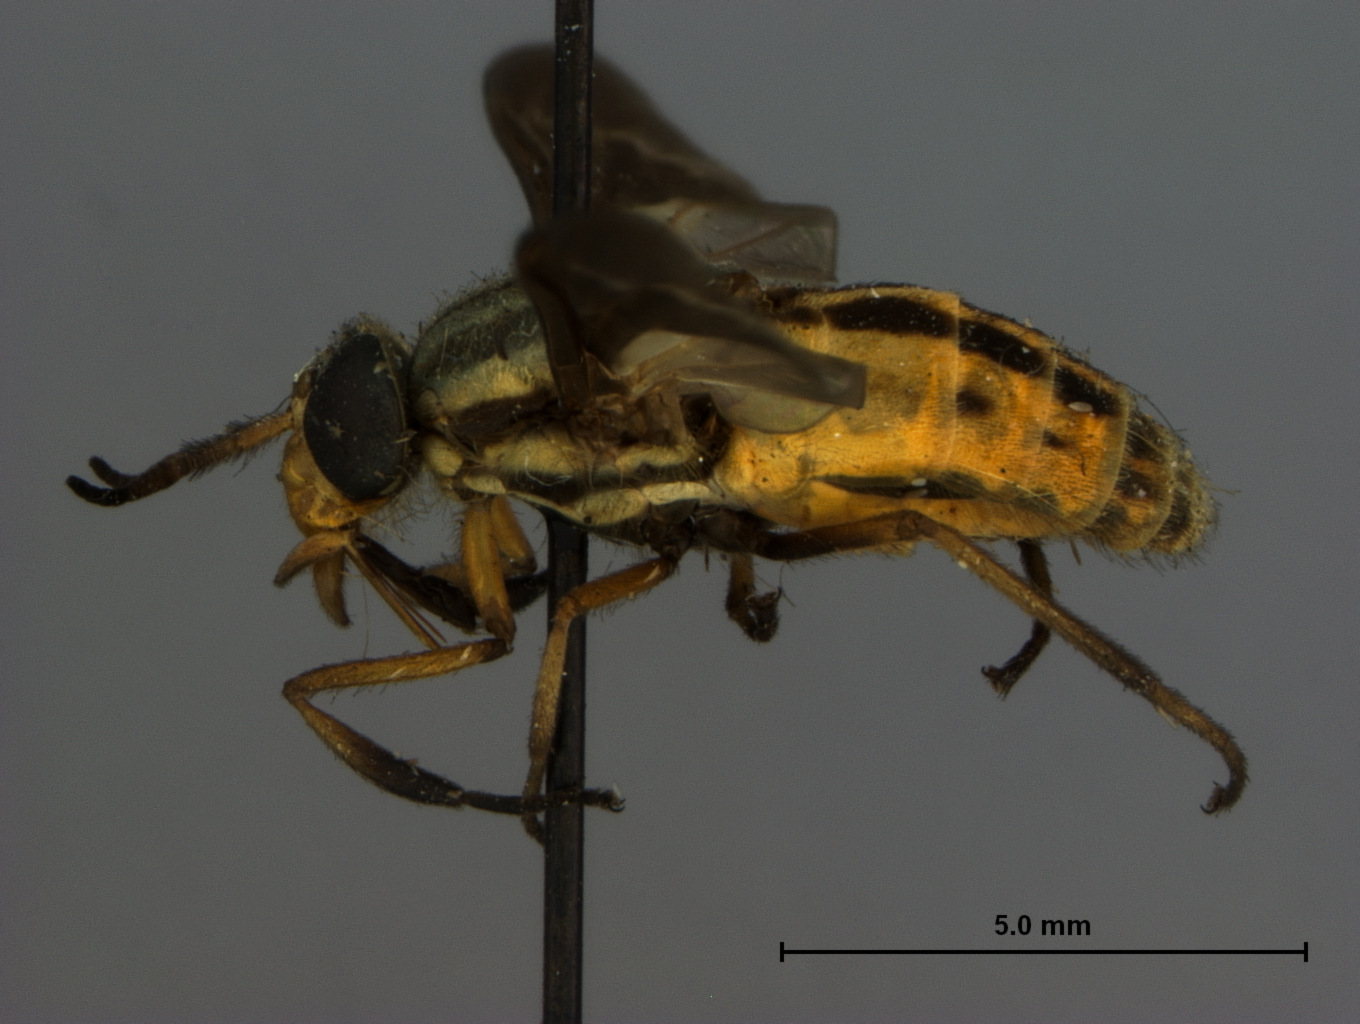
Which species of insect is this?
Chrysops hinei
